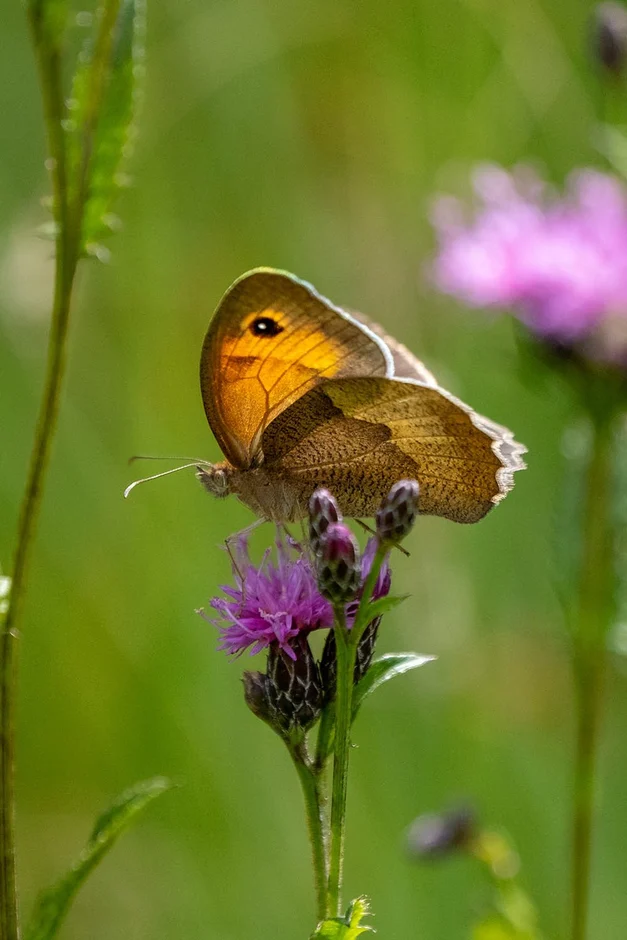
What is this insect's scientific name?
Maniola jurtina
